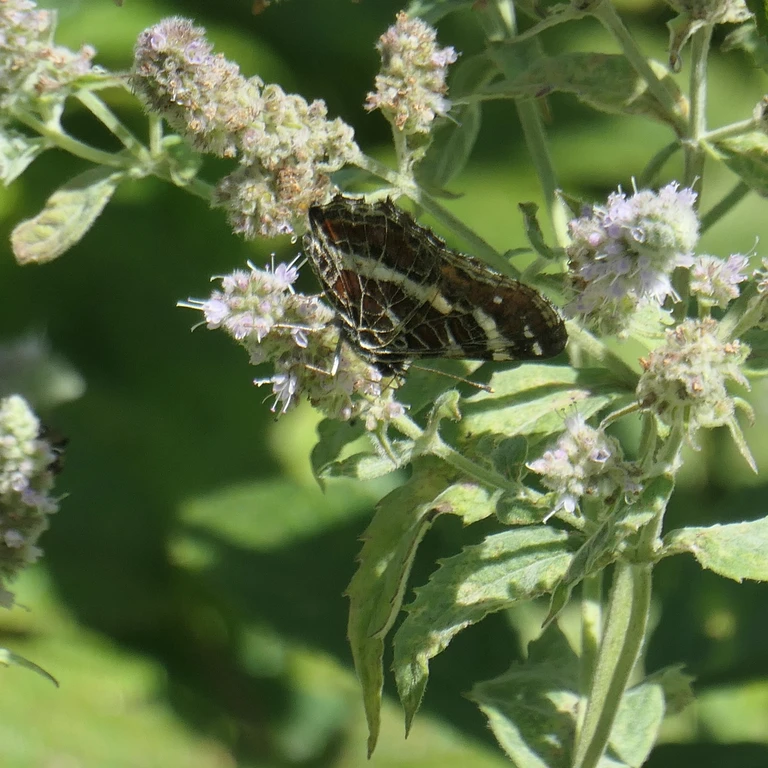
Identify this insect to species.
Araschnia levana
